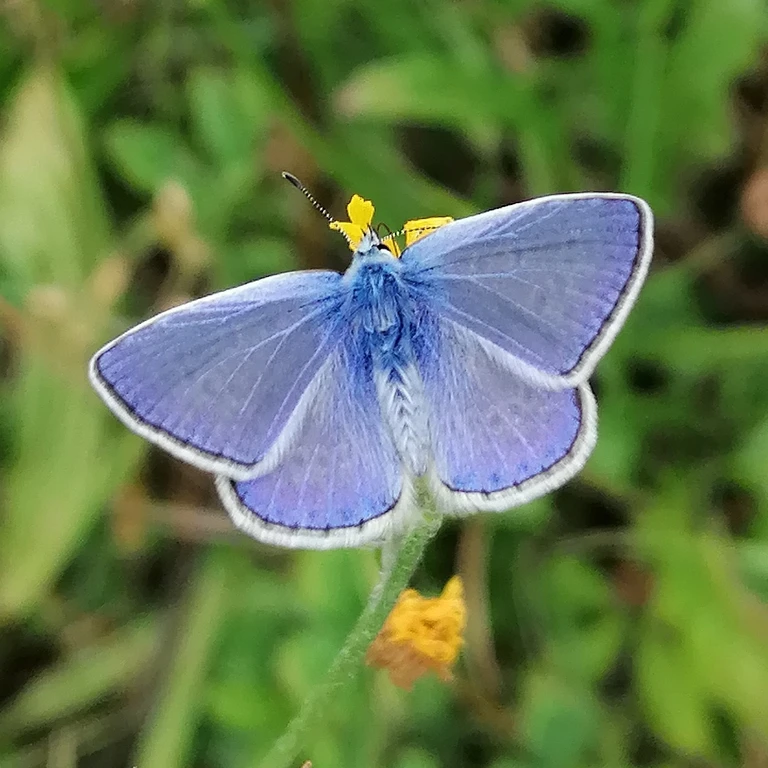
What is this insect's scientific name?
Polyommatus icarus
